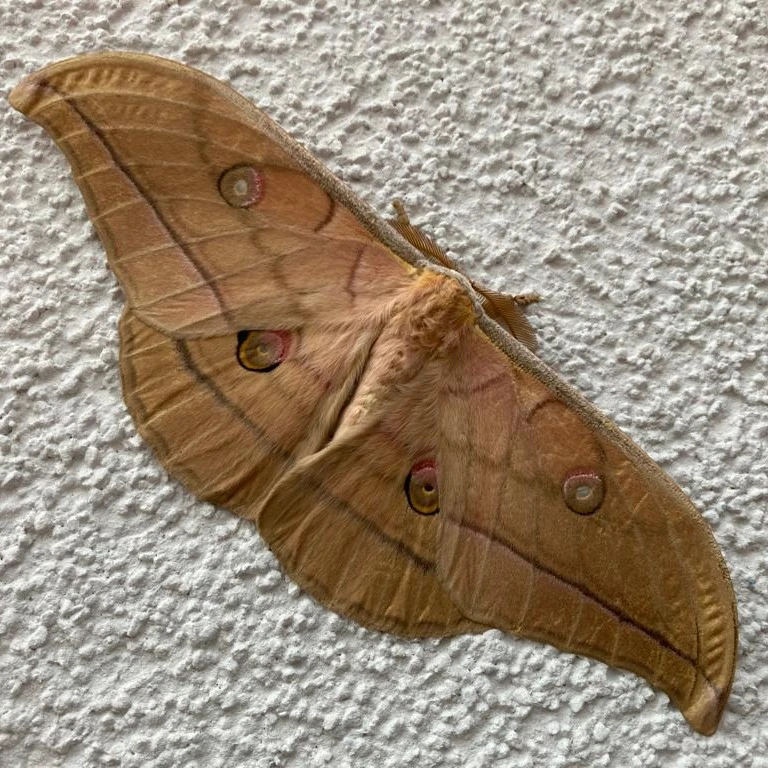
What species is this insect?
Antheraea yamamai
